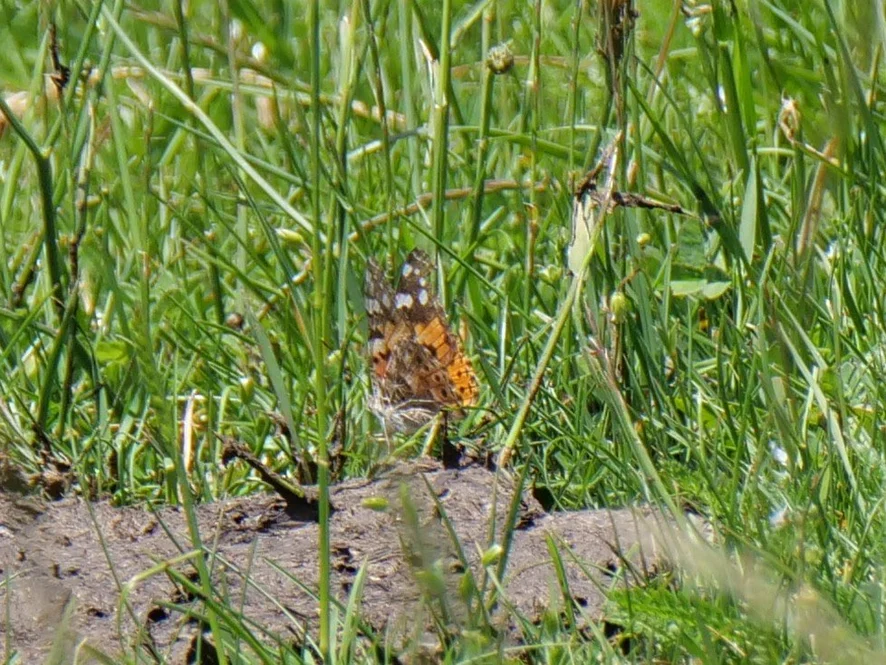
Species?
Vanessa cardui
